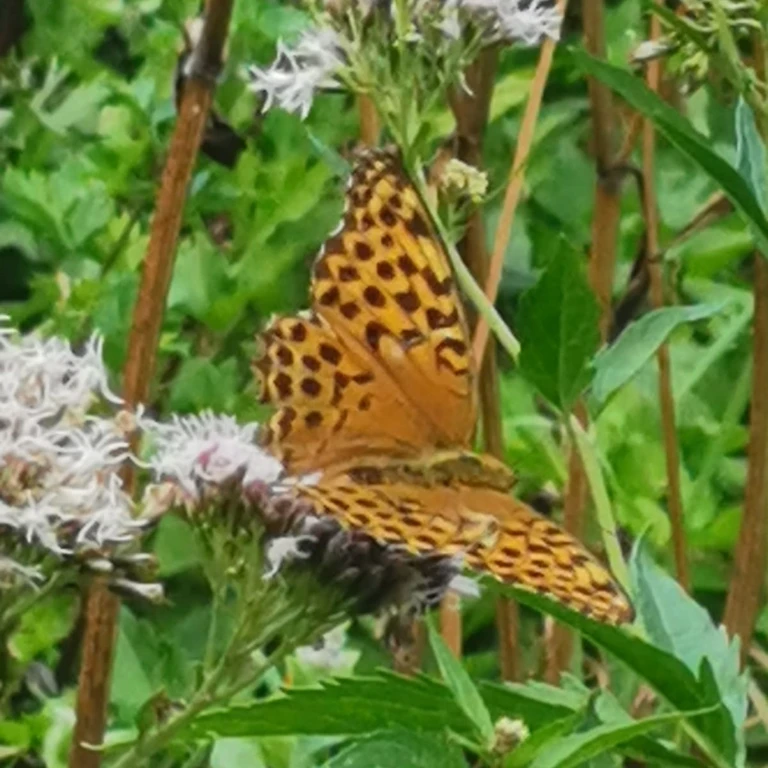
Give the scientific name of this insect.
Argynnis paphia
